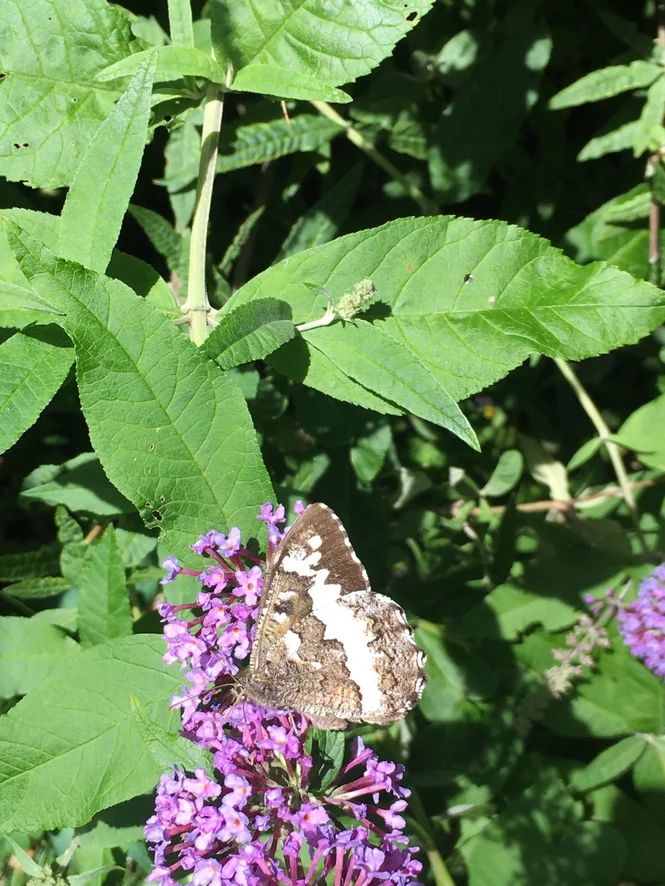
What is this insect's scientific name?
Brintesia circe
